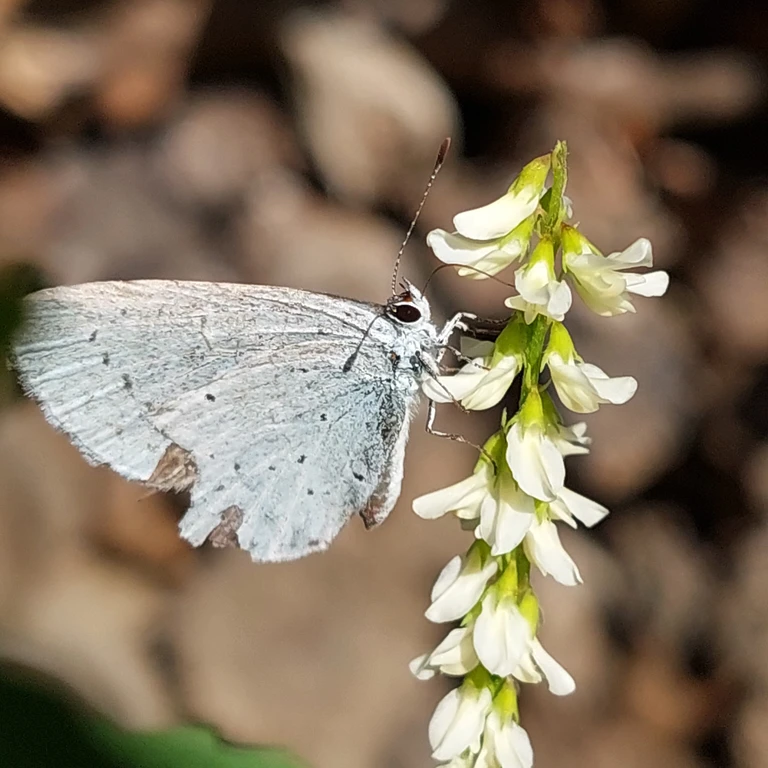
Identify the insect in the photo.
Celastrina argiolus
